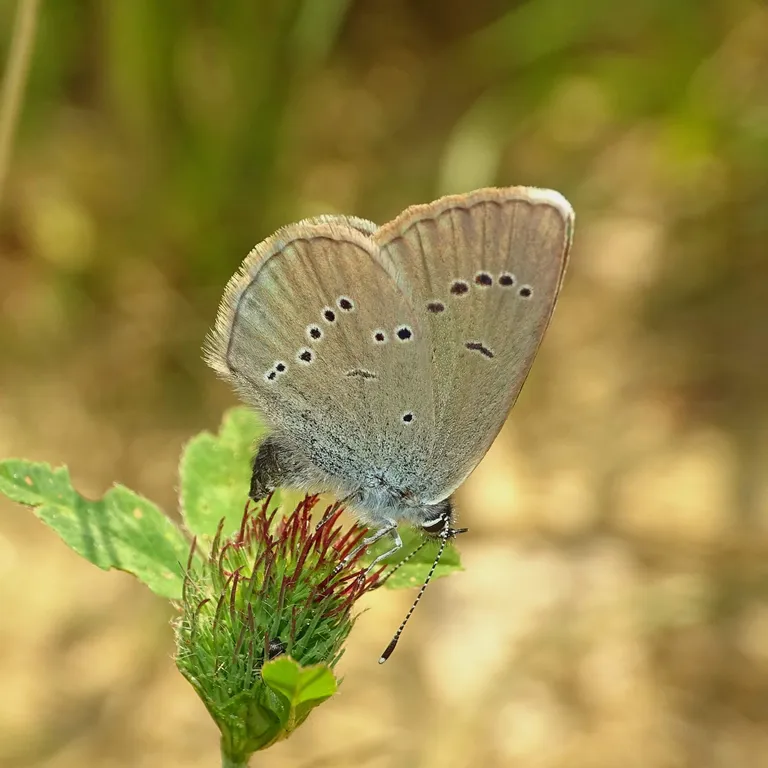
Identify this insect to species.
Cyaniris semiargus
